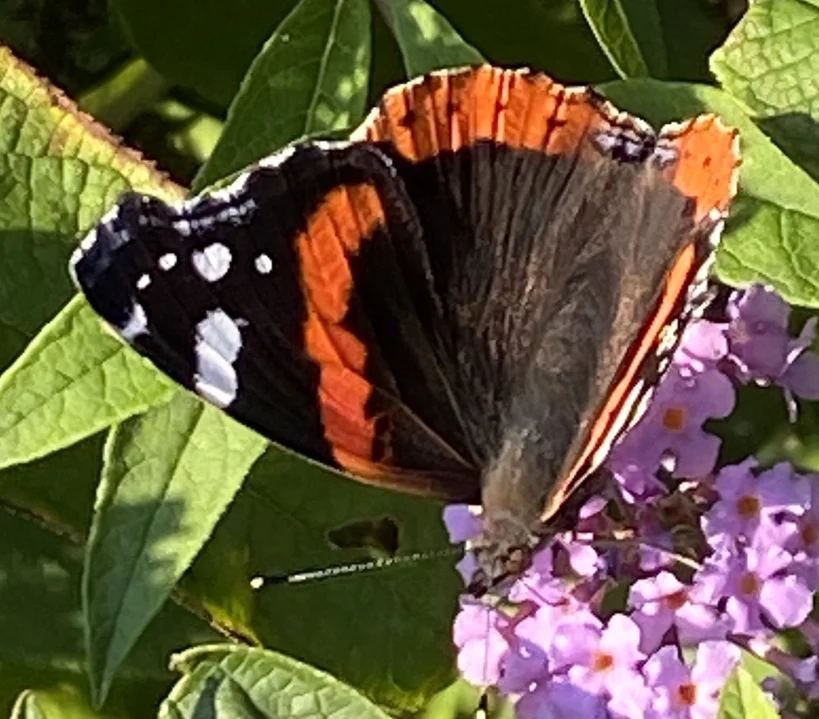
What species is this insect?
Vanessa atalanta
